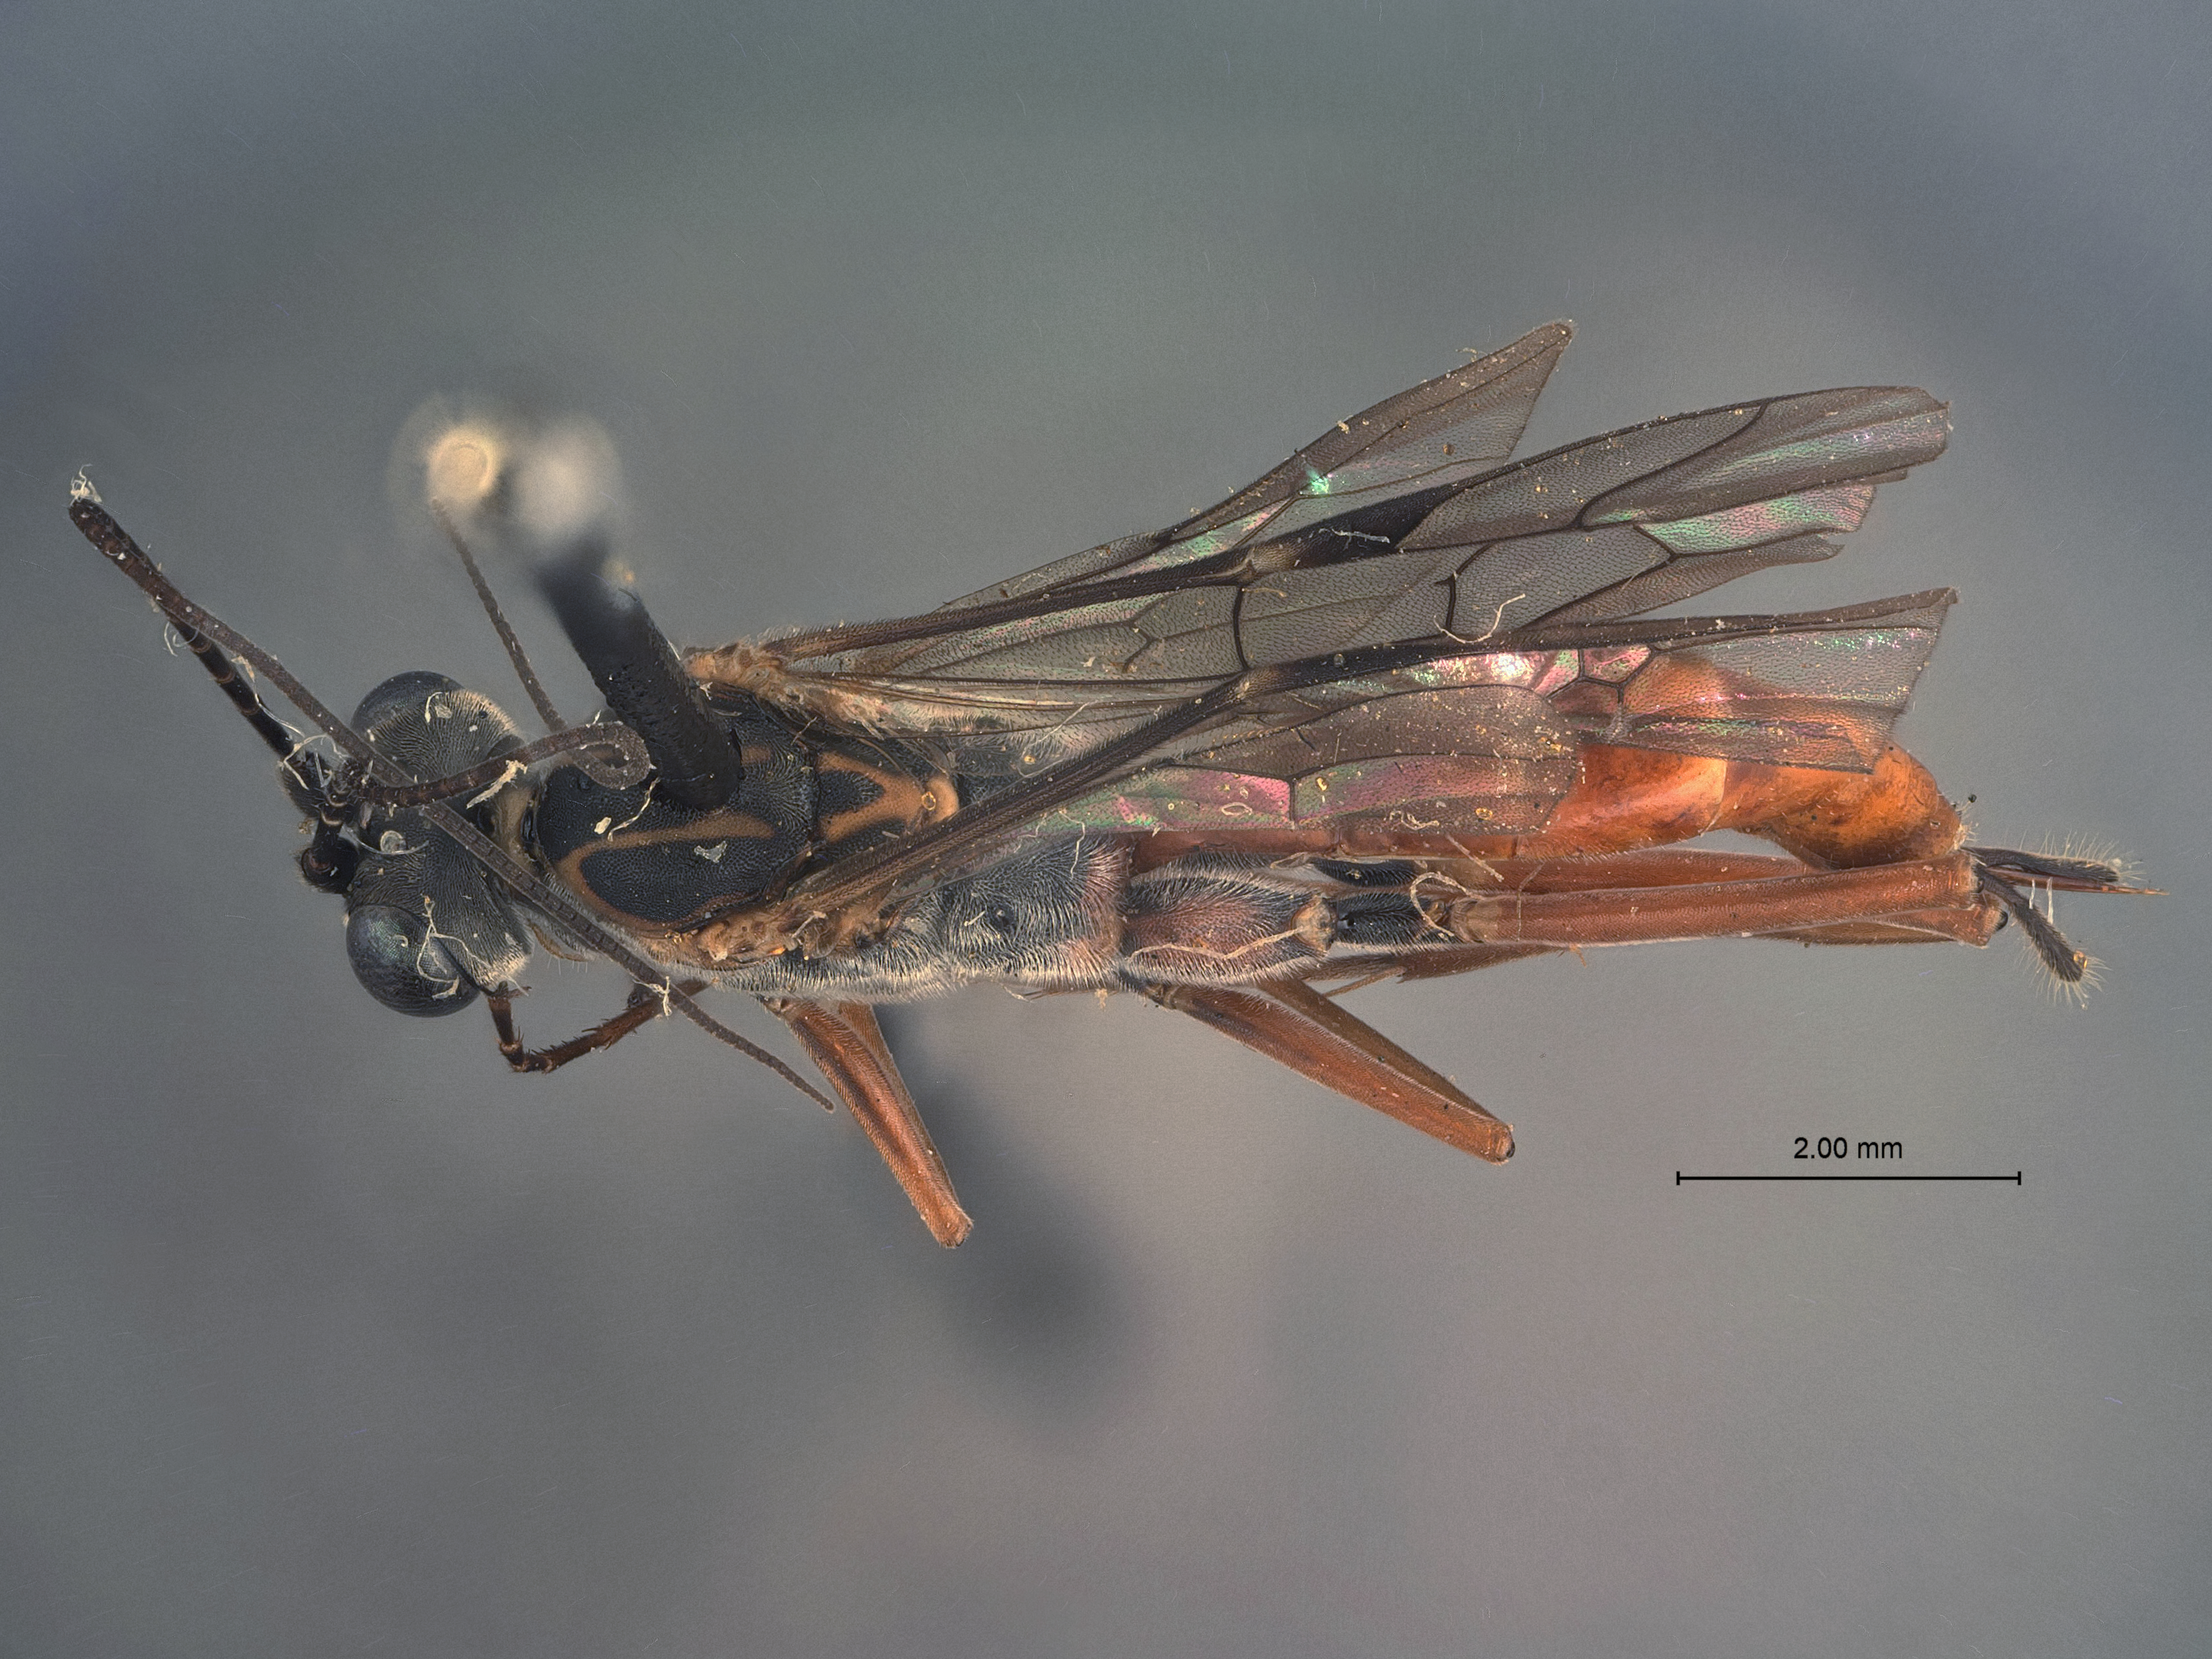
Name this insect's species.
Exetastes pilosus
